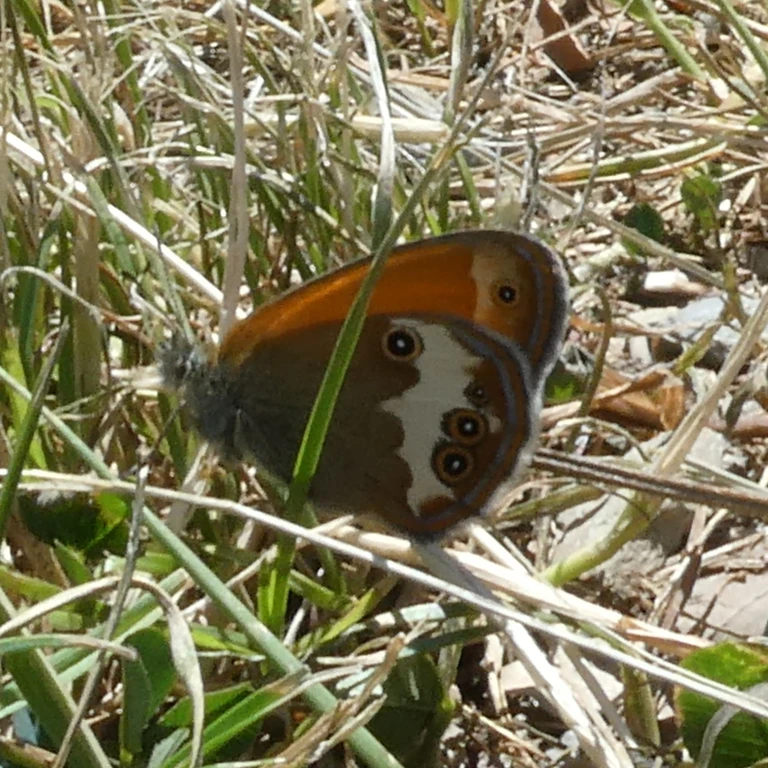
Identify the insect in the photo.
Coenonympha arcania
